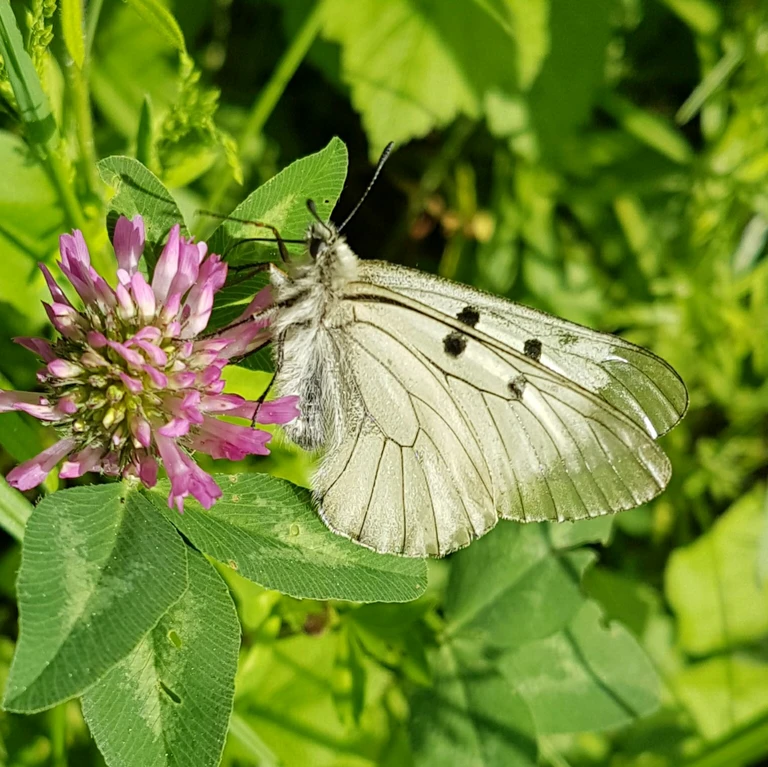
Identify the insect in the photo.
Parnassius mnemosyne
